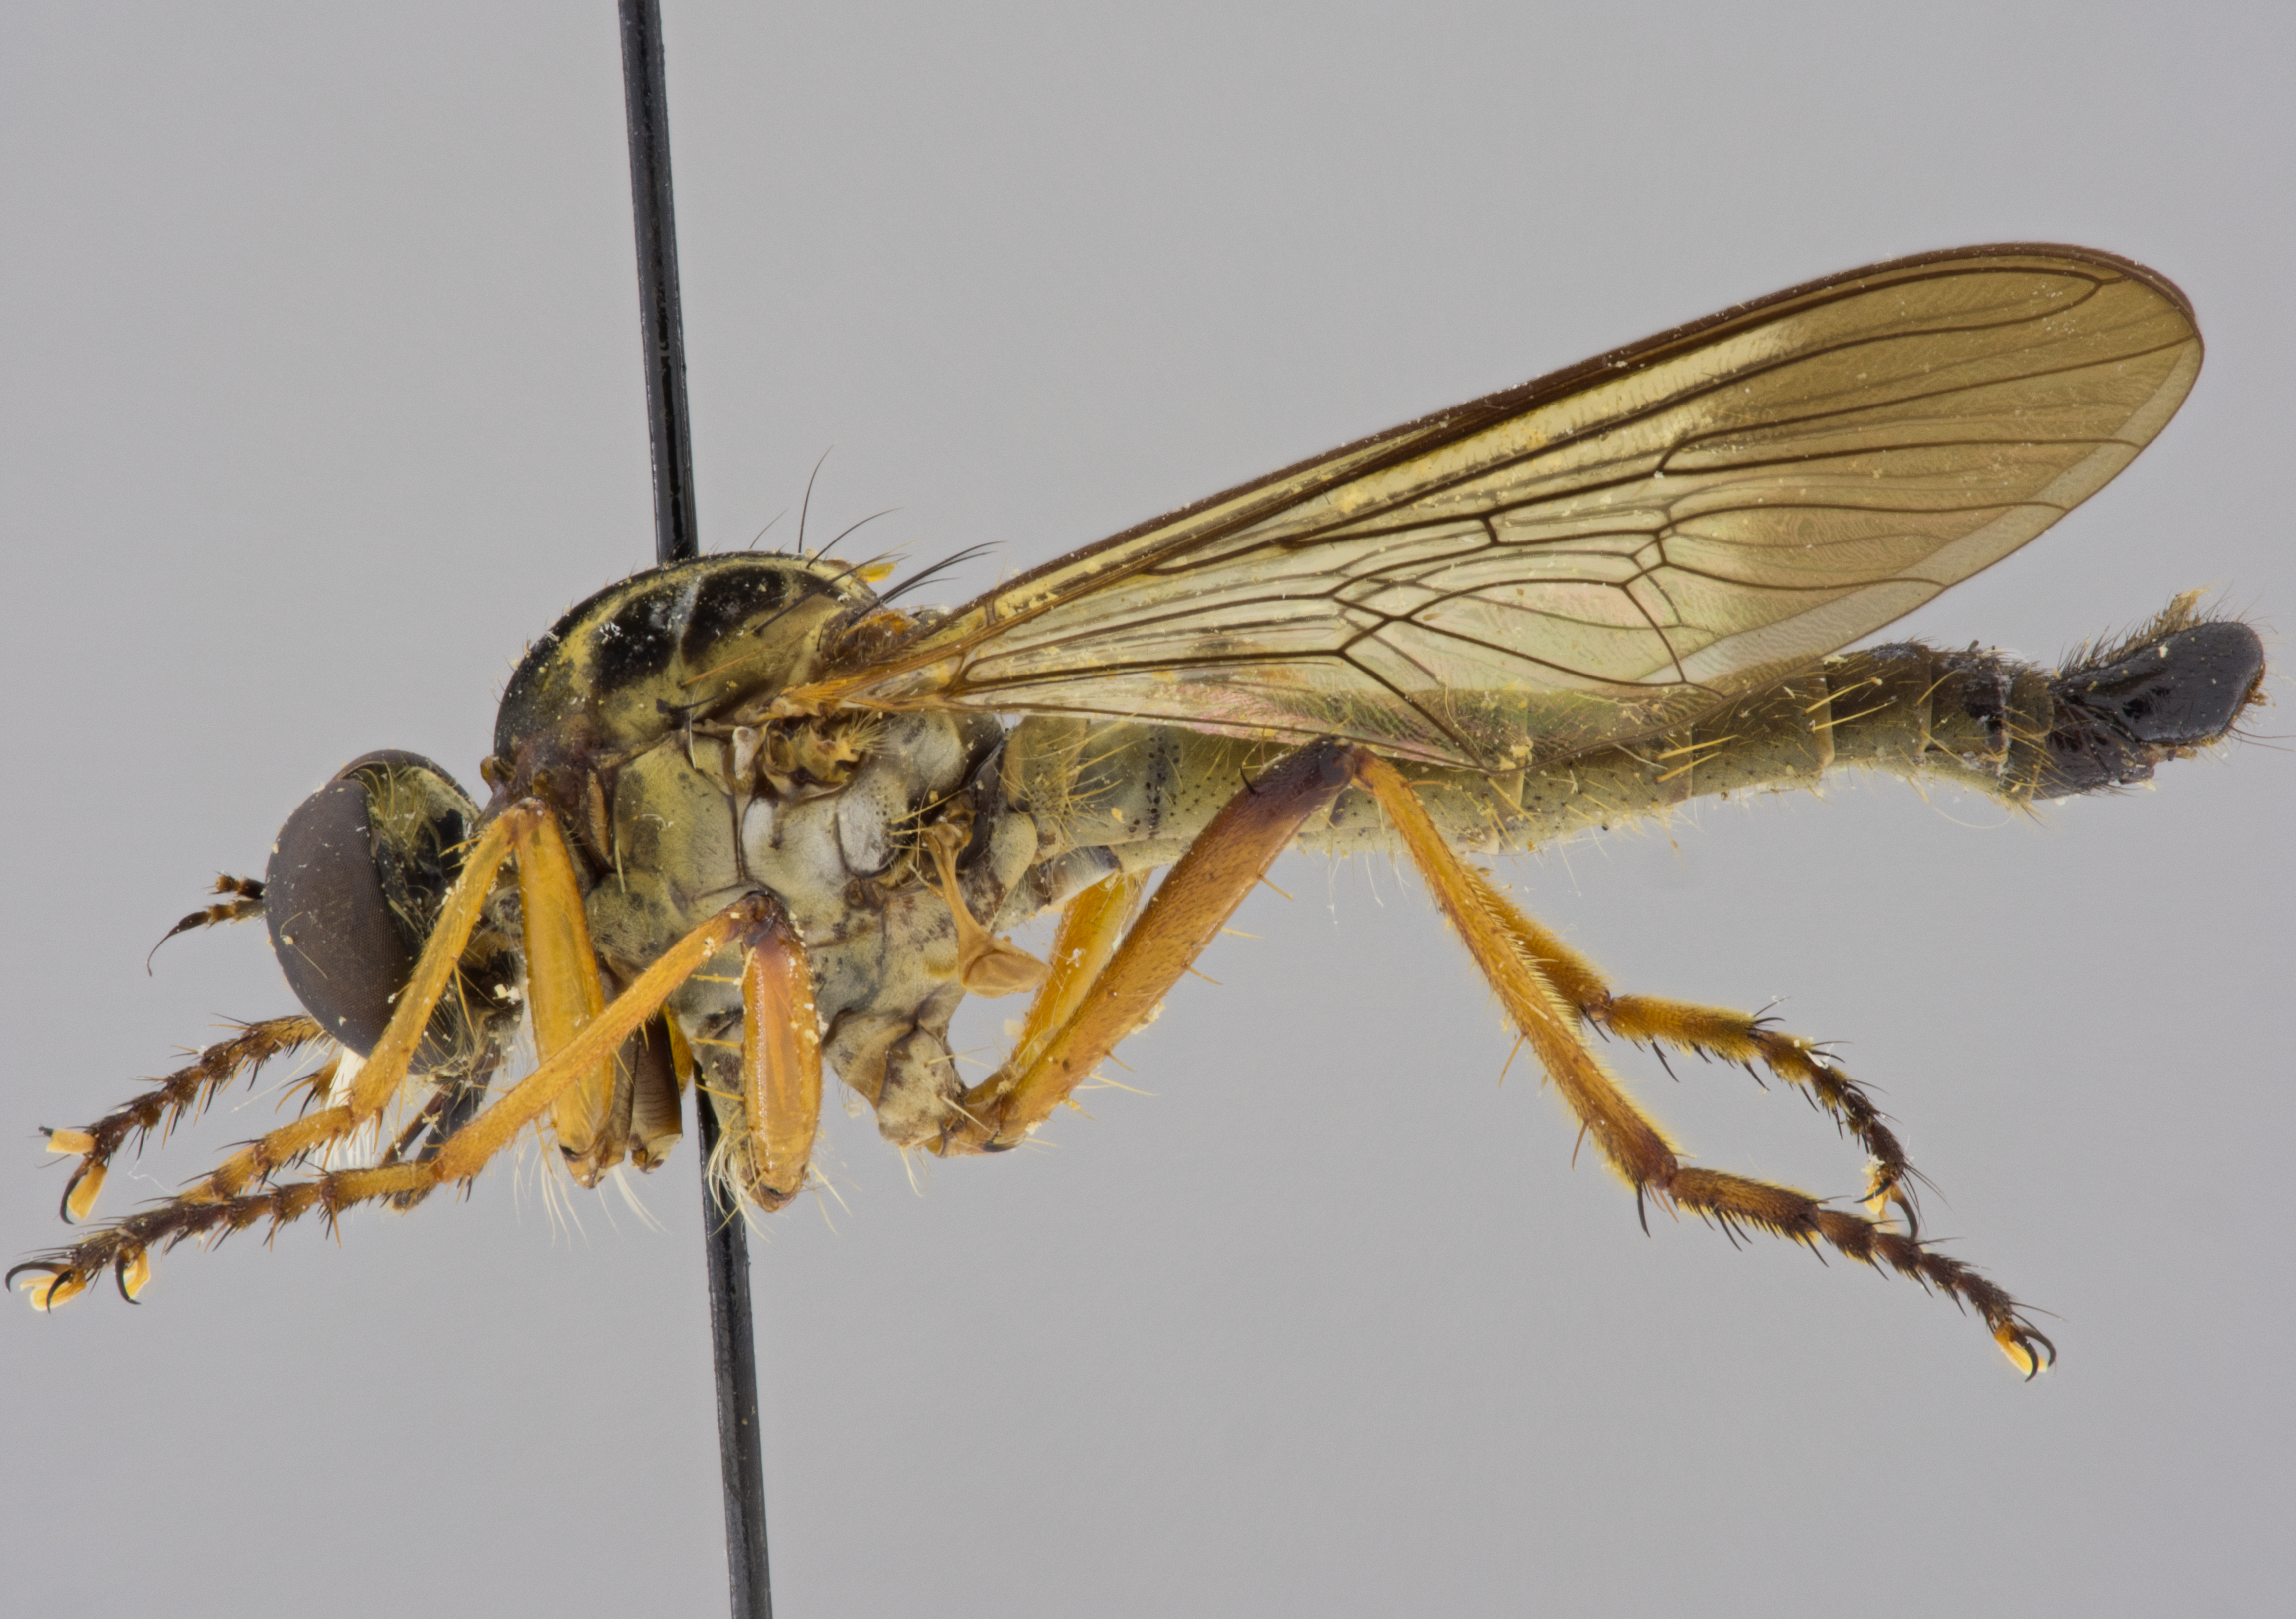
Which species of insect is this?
Lycoprosopa atrimaculata
